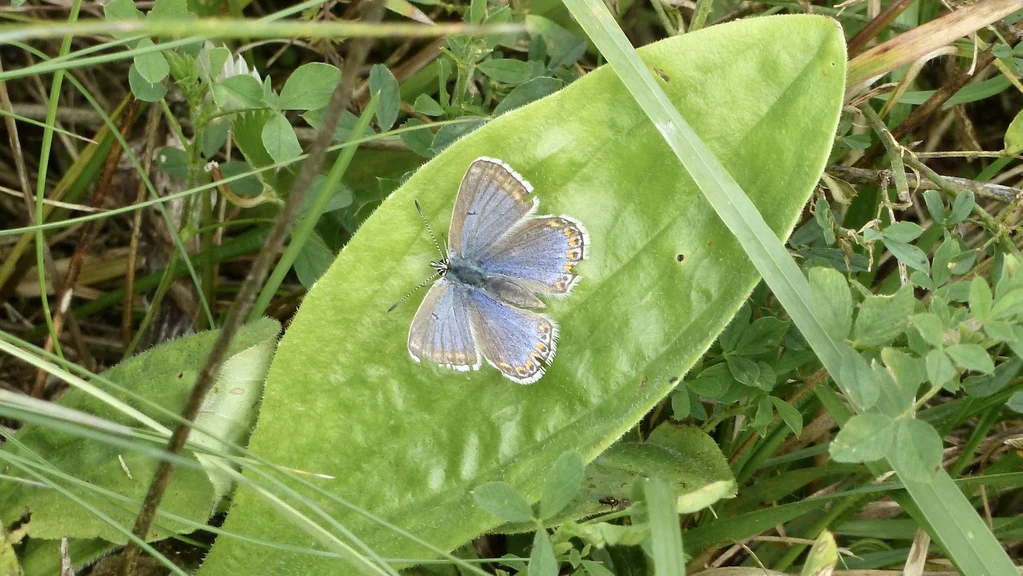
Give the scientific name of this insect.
Lysandra bellargus
